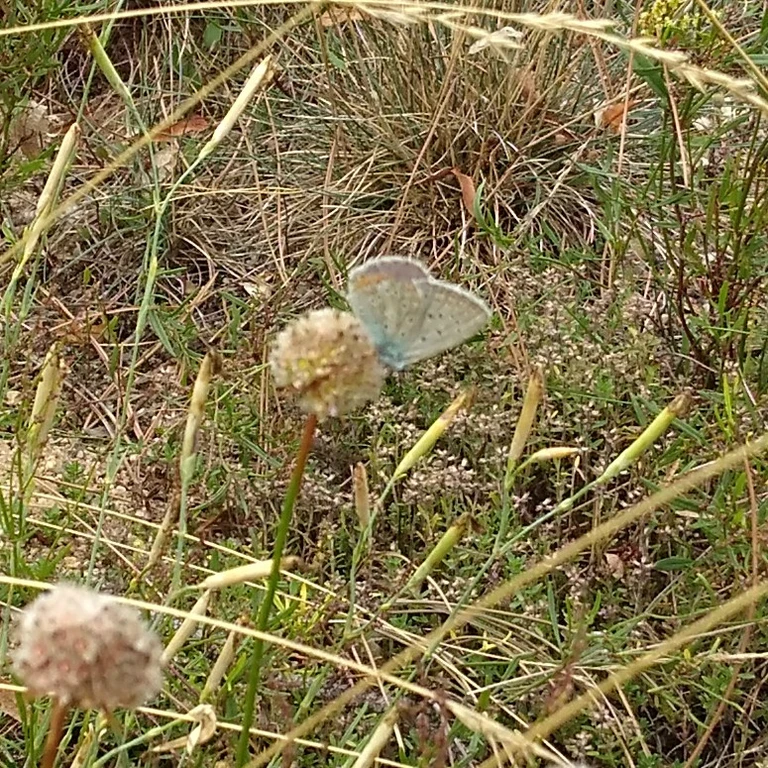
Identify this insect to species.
Polyommatus icarus
